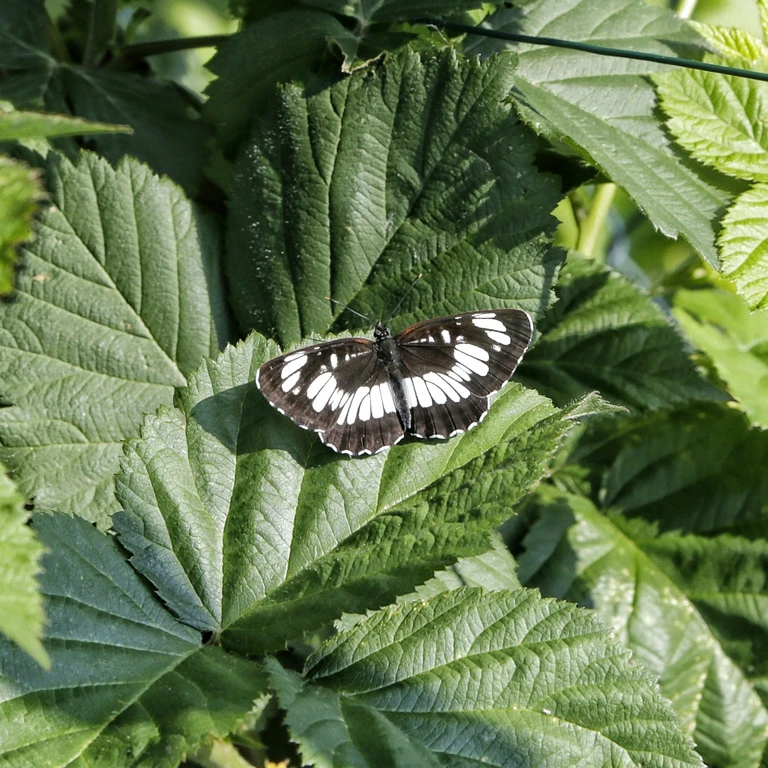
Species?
Neptis rivularis
